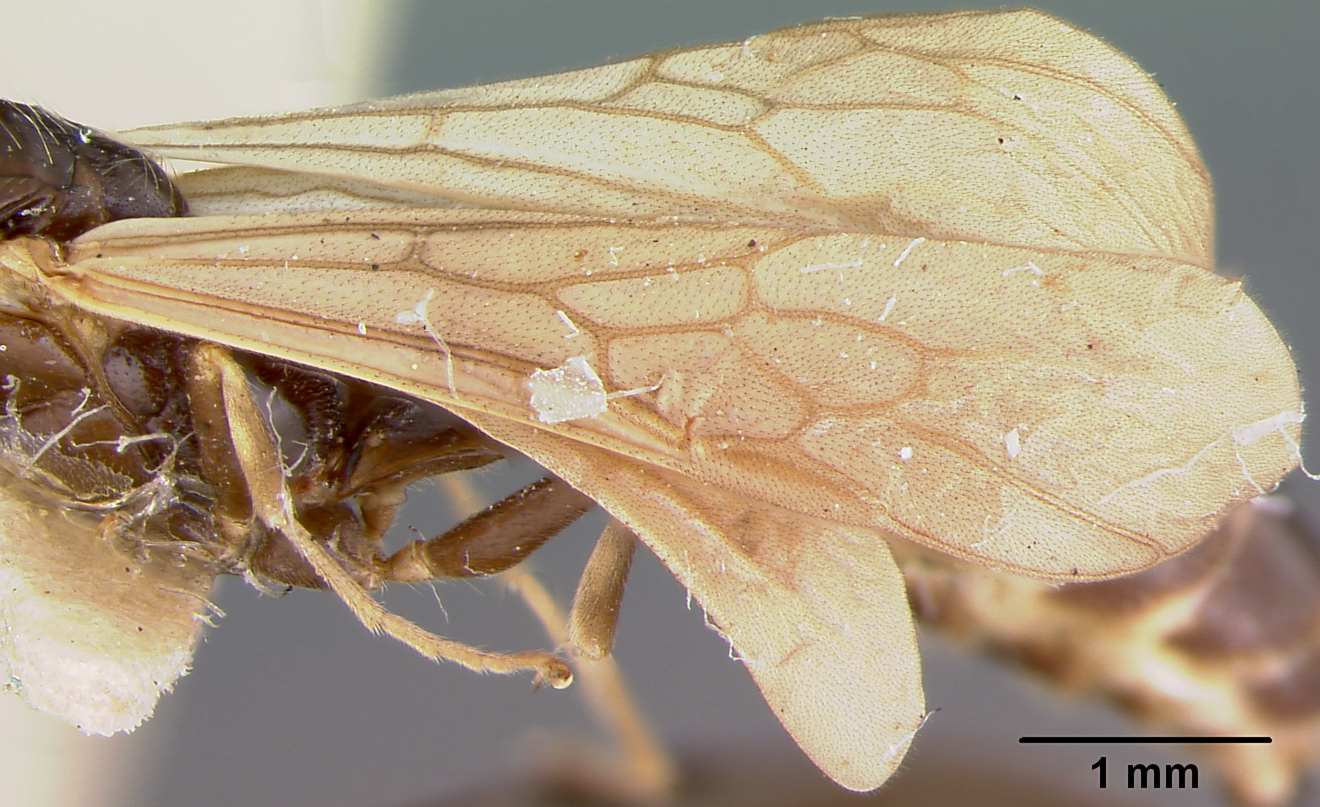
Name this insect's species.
Pseudomyrma maligna
